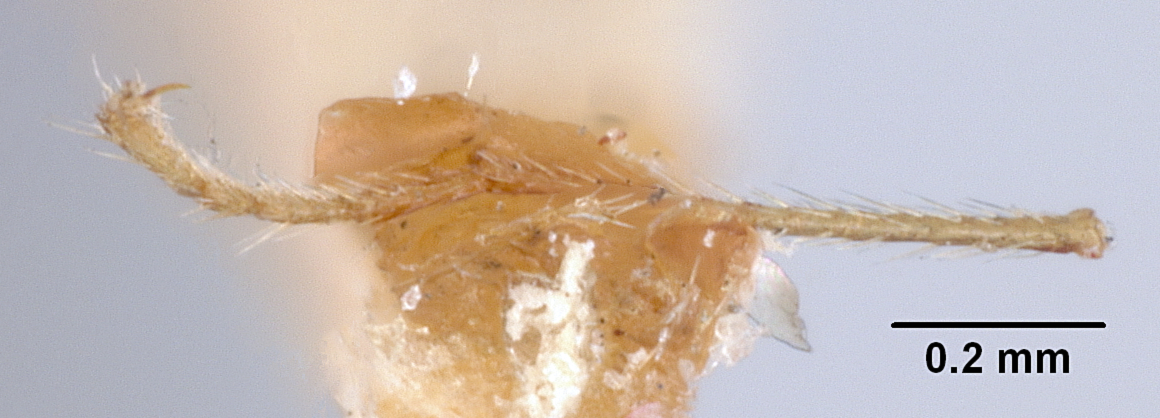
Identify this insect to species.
Pheidole tepicana
